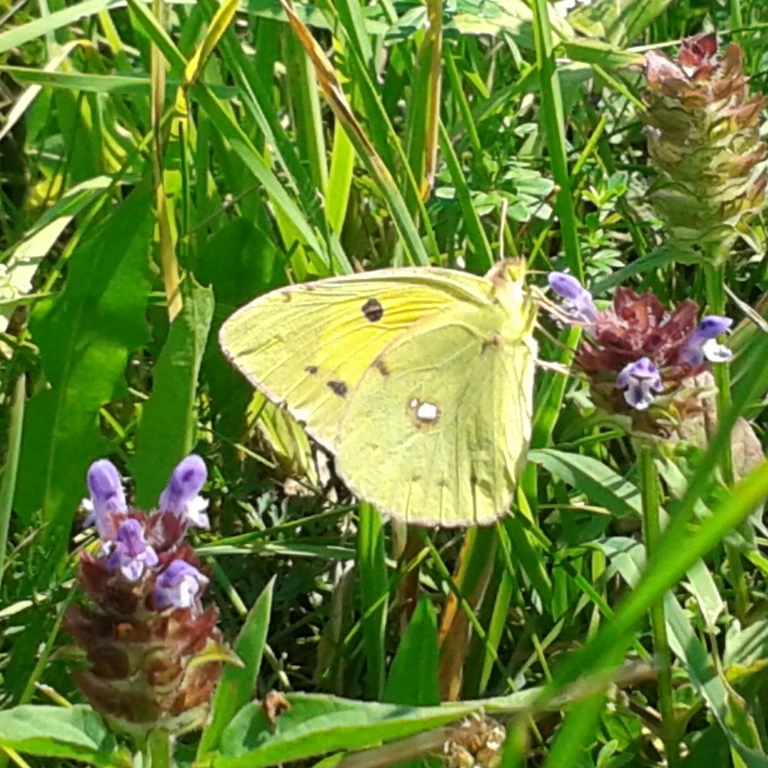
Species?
Colias croceus
